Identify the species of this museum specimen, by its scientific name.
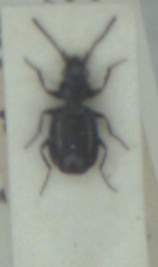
Syntomus truncatellus
